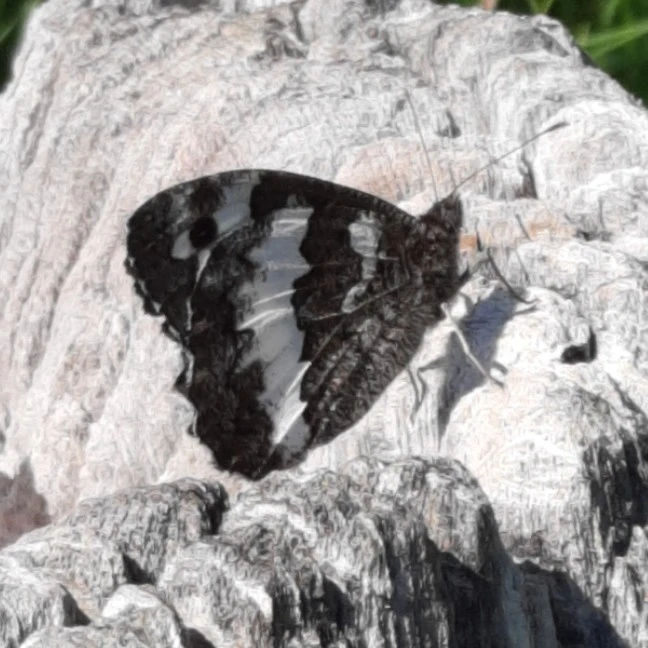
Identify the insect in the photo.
Brintesia circe
